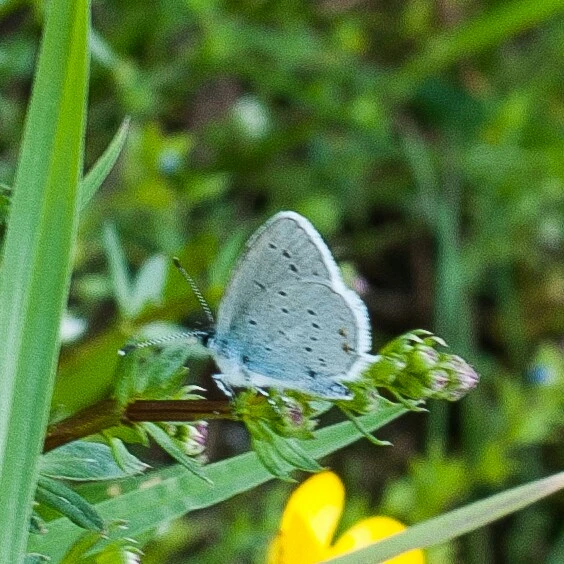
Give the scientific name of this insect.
Cupido argiades (also Elkalyce argiades)
